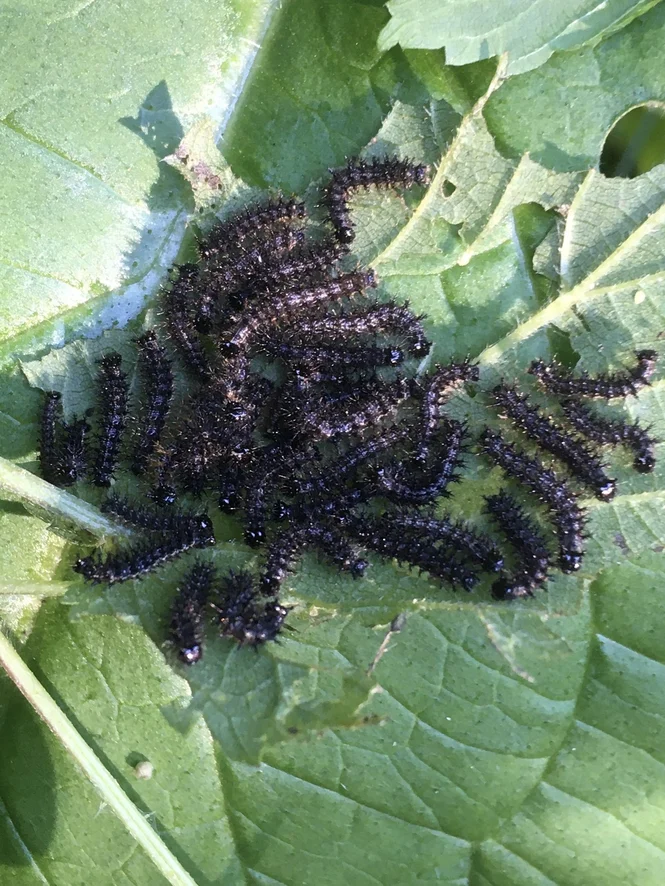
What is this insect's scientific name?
Araschnia levana
